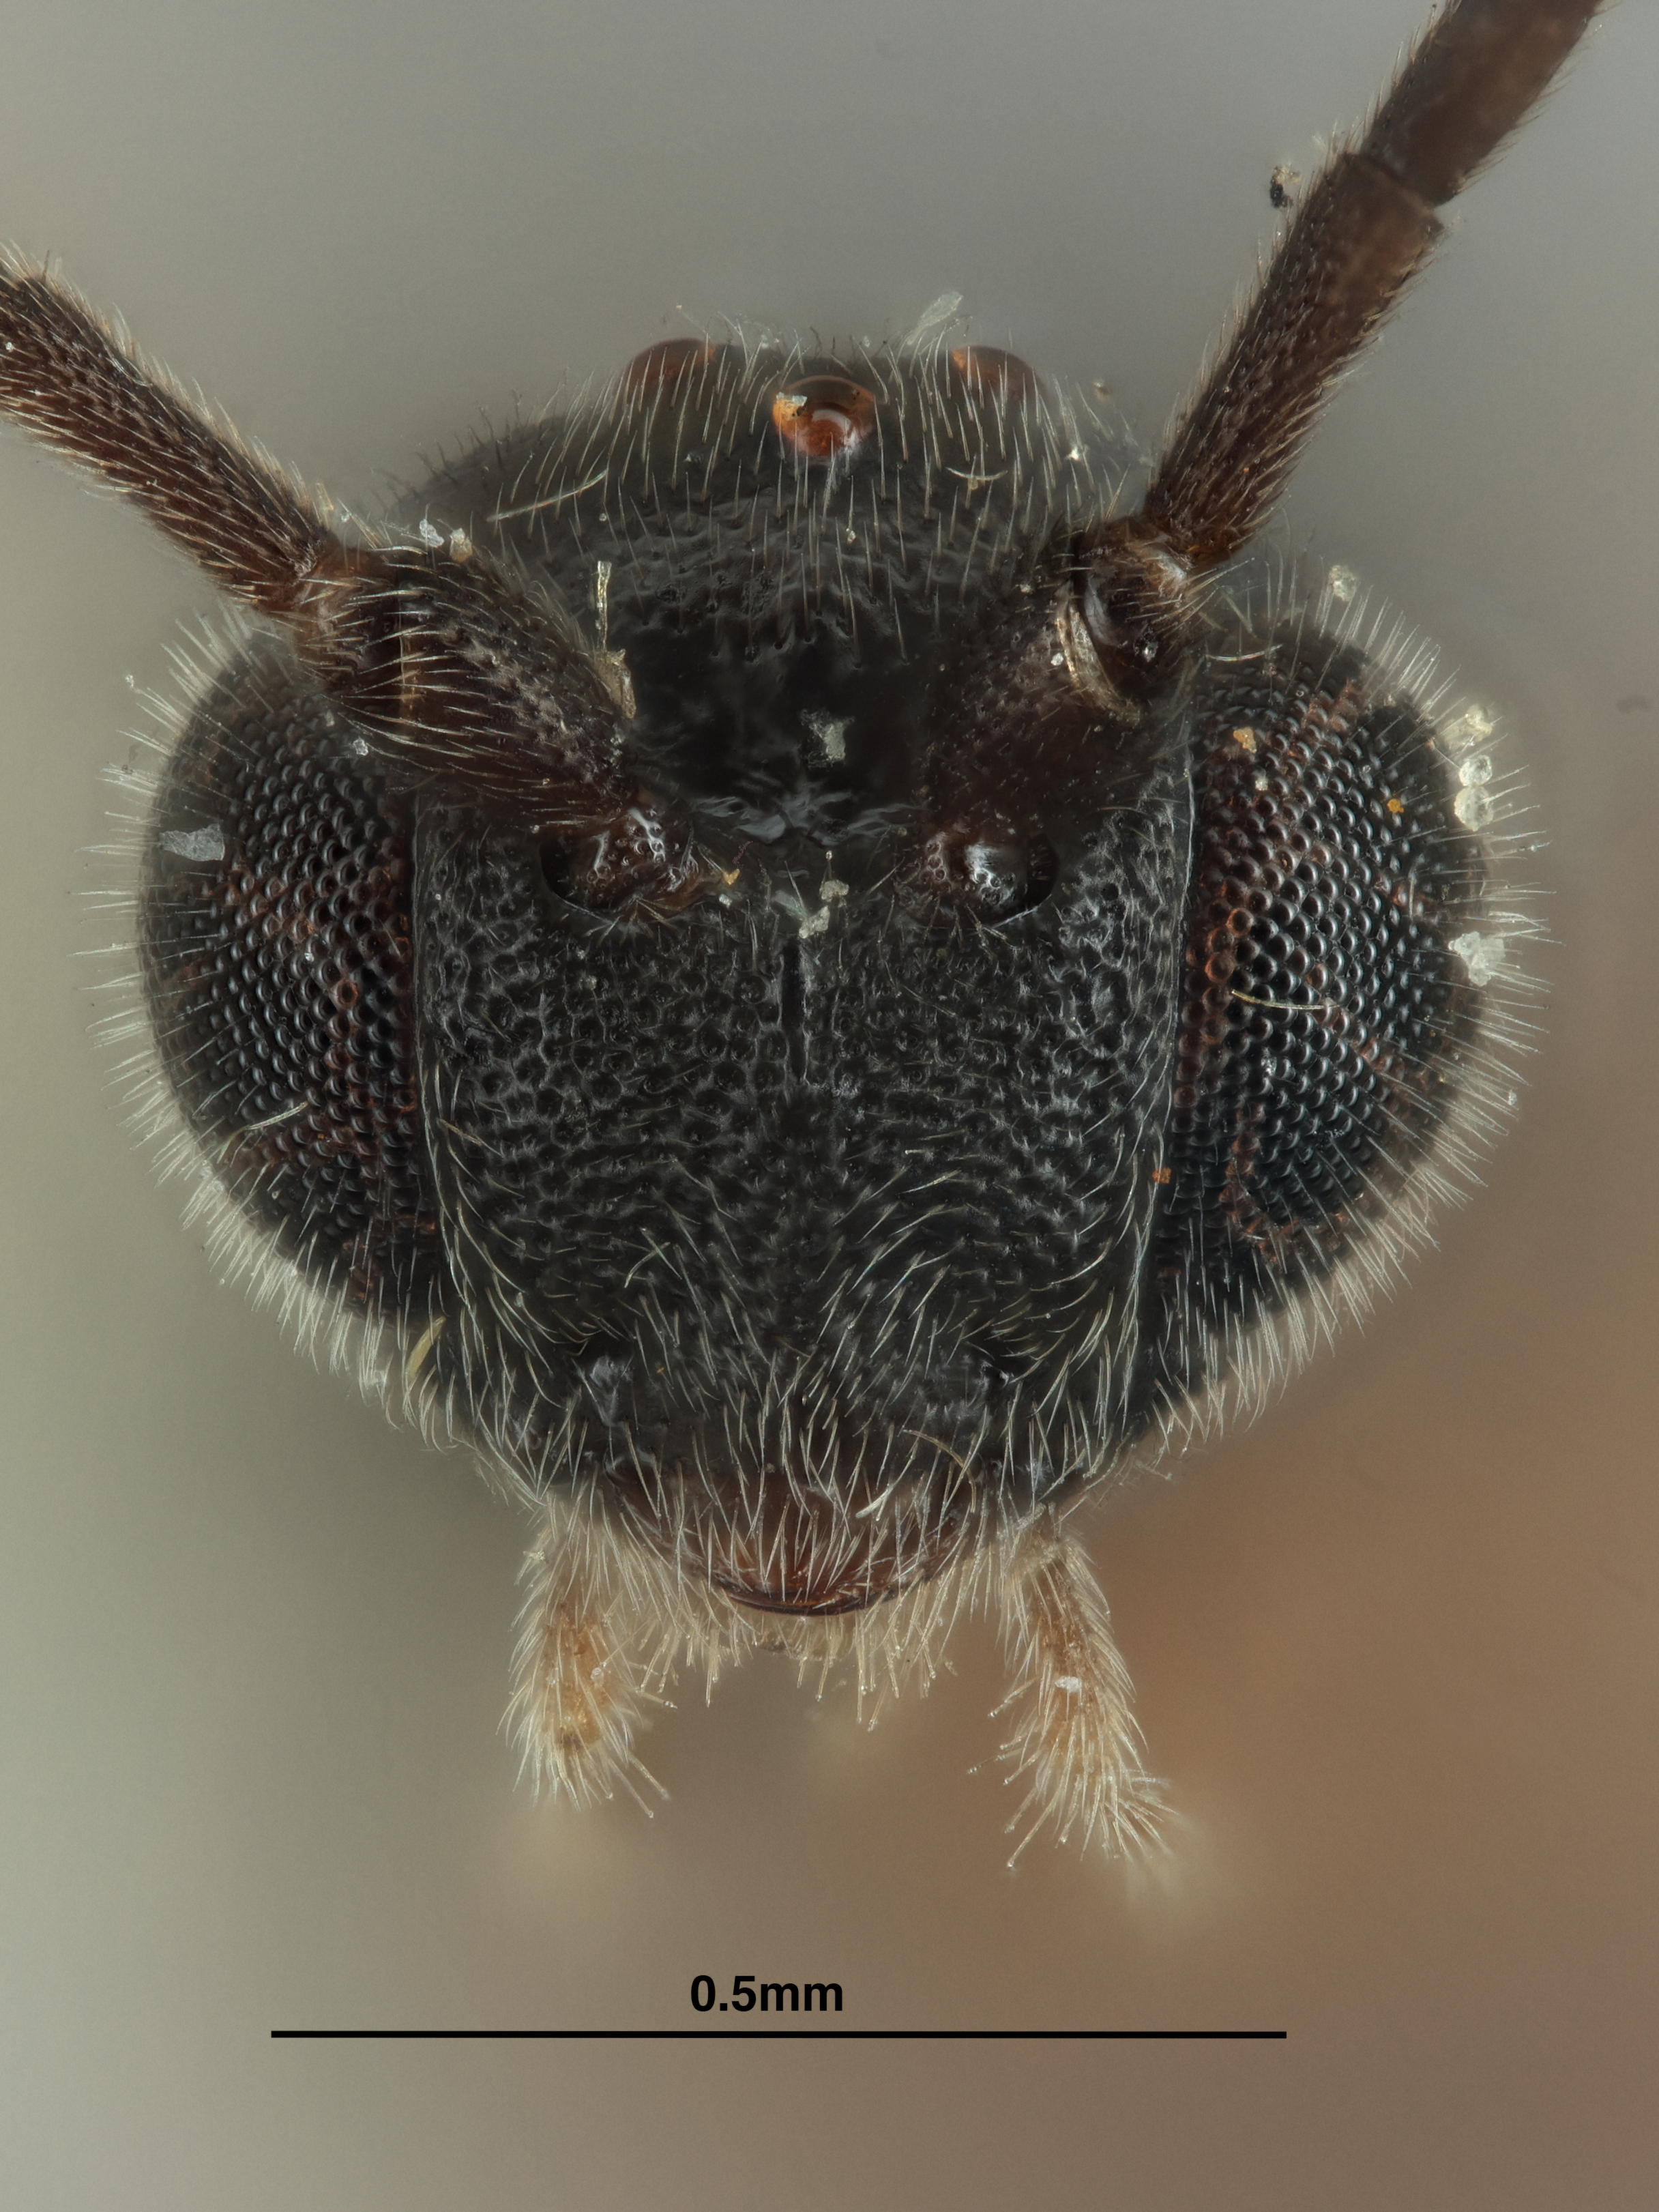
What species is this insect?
Exoryza minnesota
